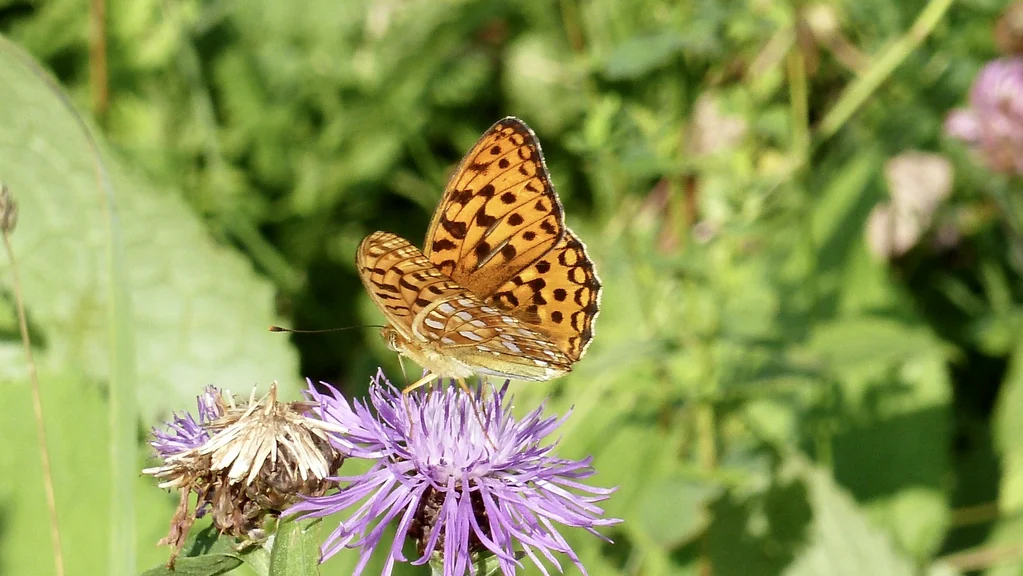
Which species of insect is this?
Fabriciana adippe
